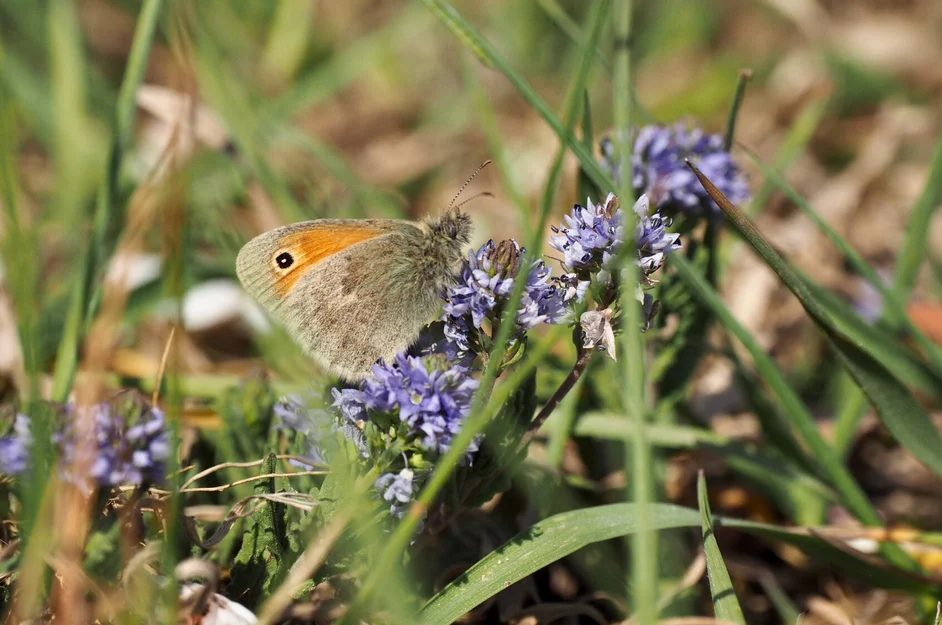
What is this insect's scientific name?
Coenonympha pamphilus
